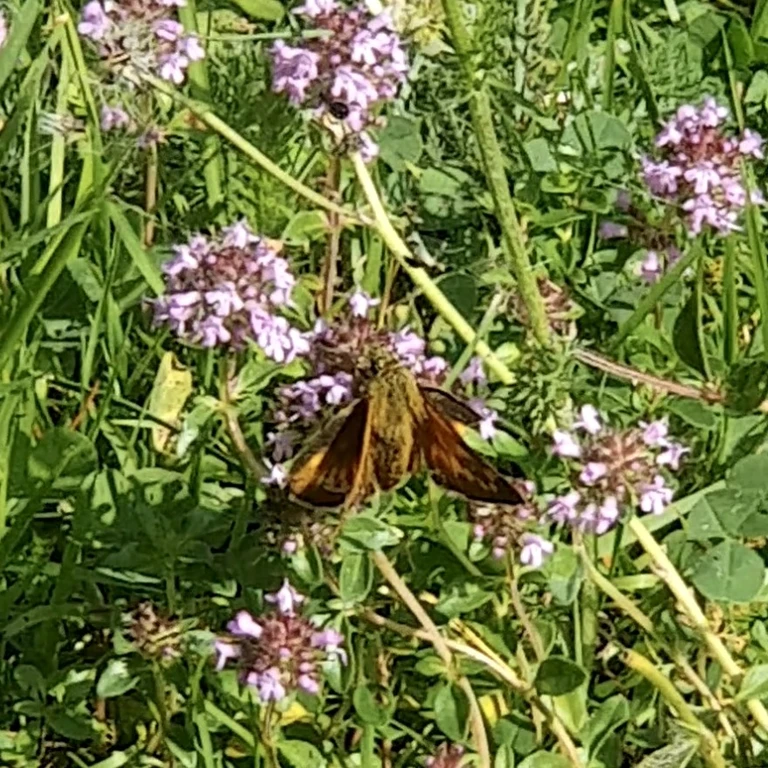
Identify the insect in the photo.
Ochlodes sylvanus (also Ochlodes venata)
